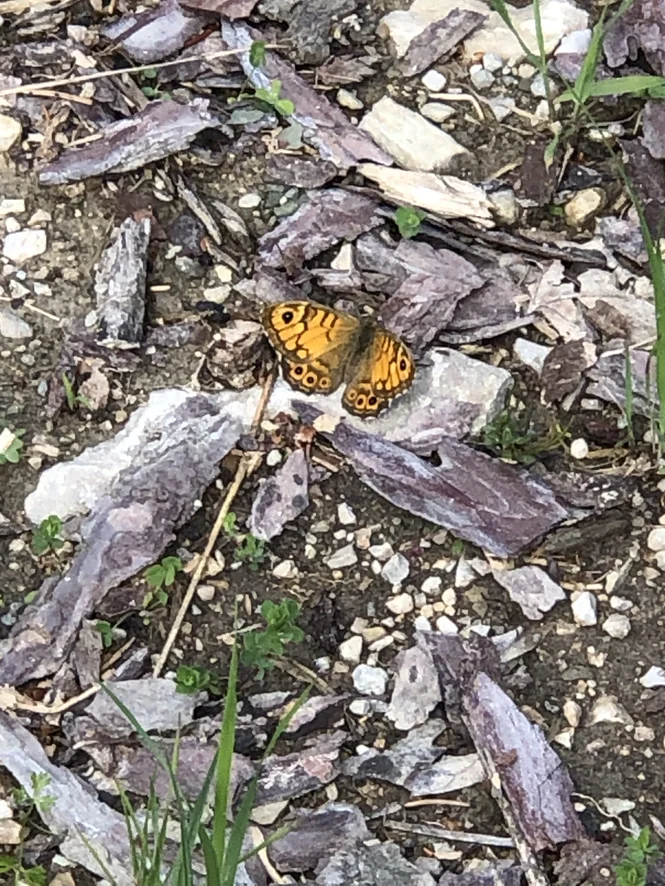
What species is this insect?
Lasiommata megera (also Pararge megera)
